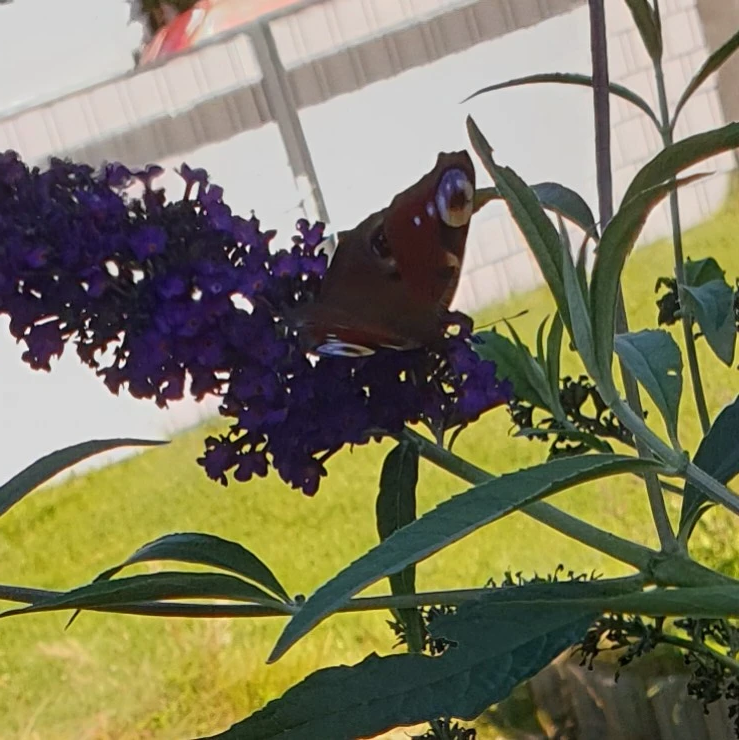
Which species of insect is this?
Aglais io
